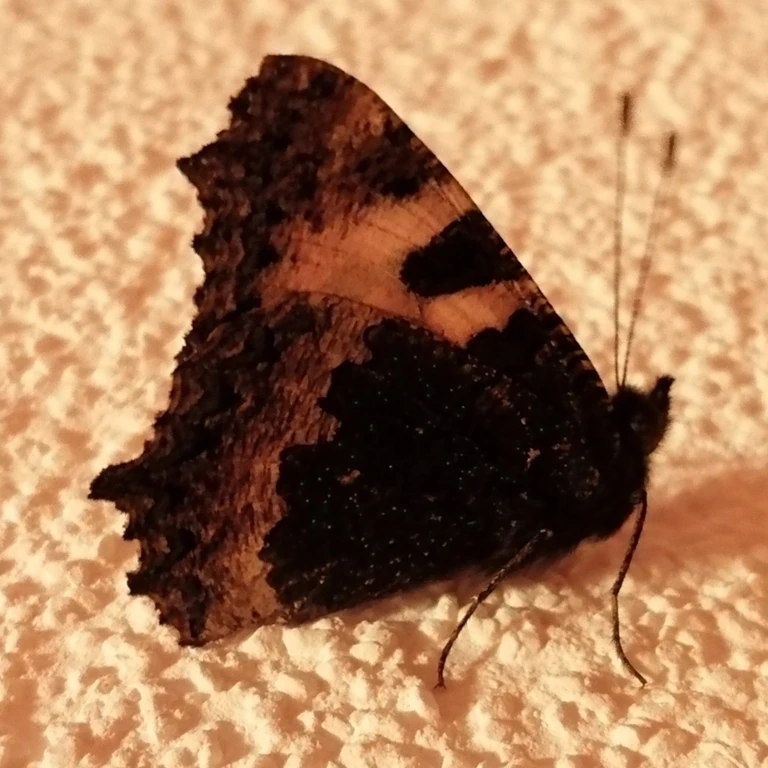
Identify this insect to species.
Aglais urticae
